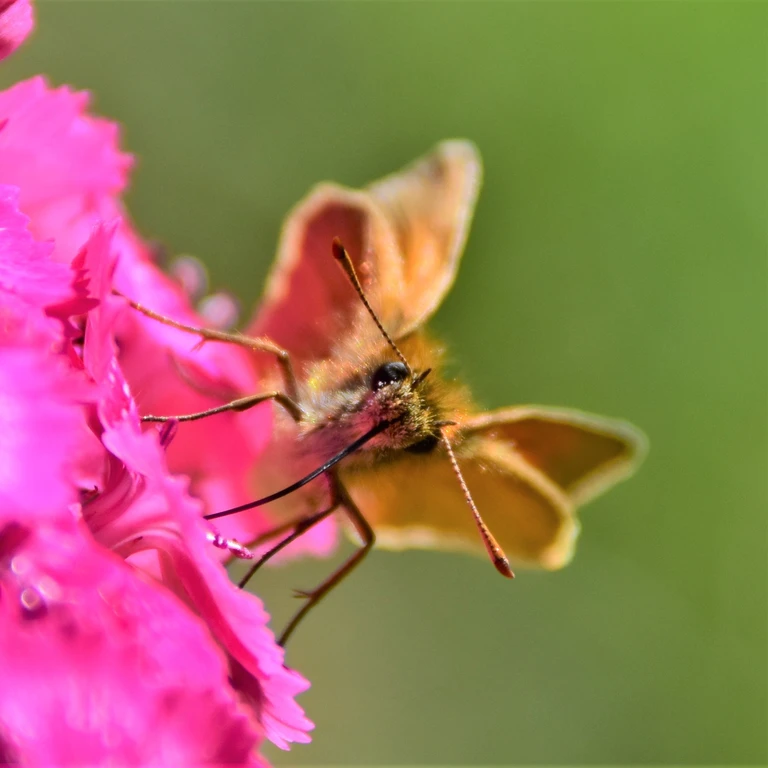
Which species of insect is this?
Thymelicus sylvestris
